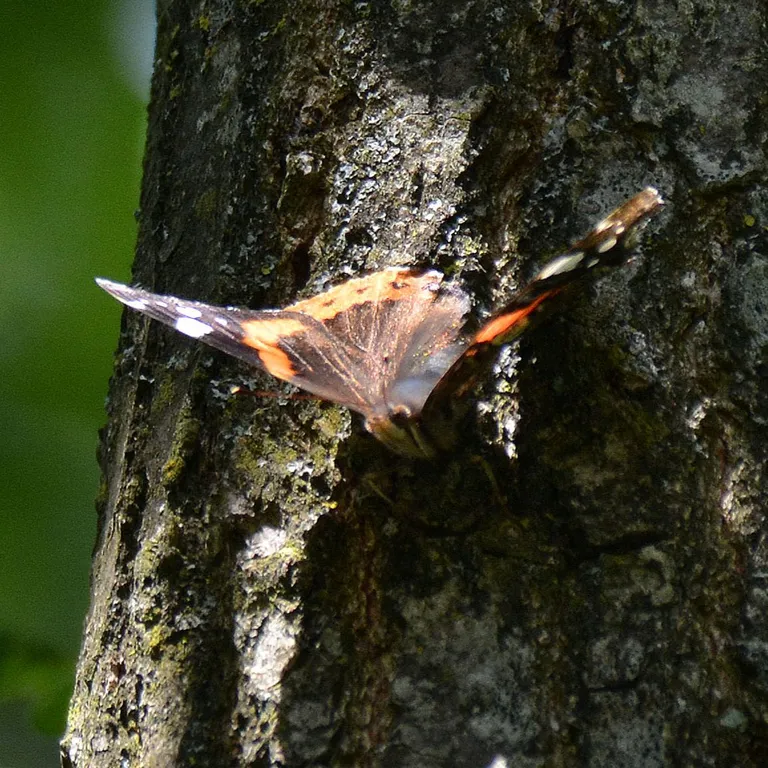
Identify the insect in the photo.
Vanessa atalanta
